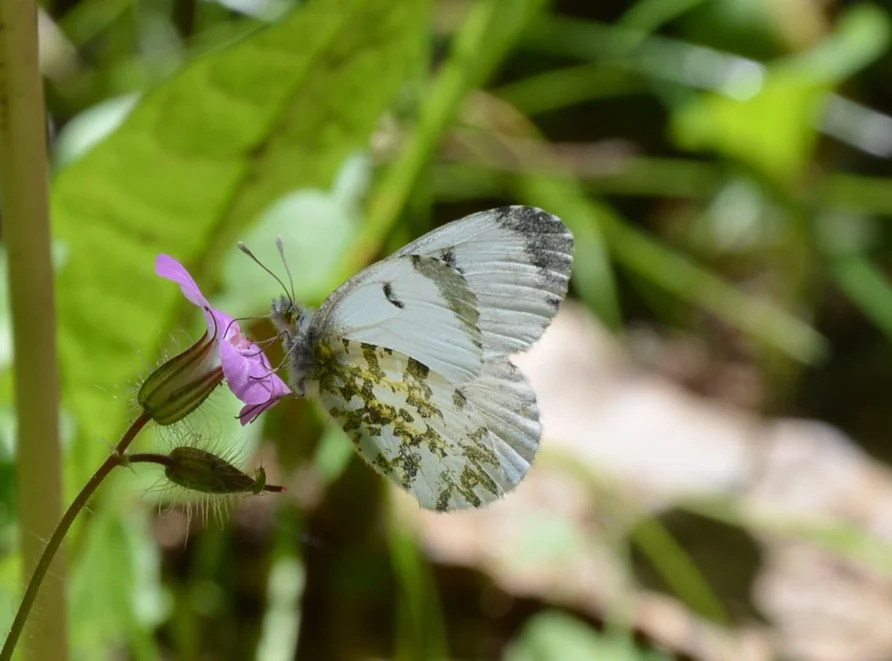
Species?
Anthocharis cardamines
